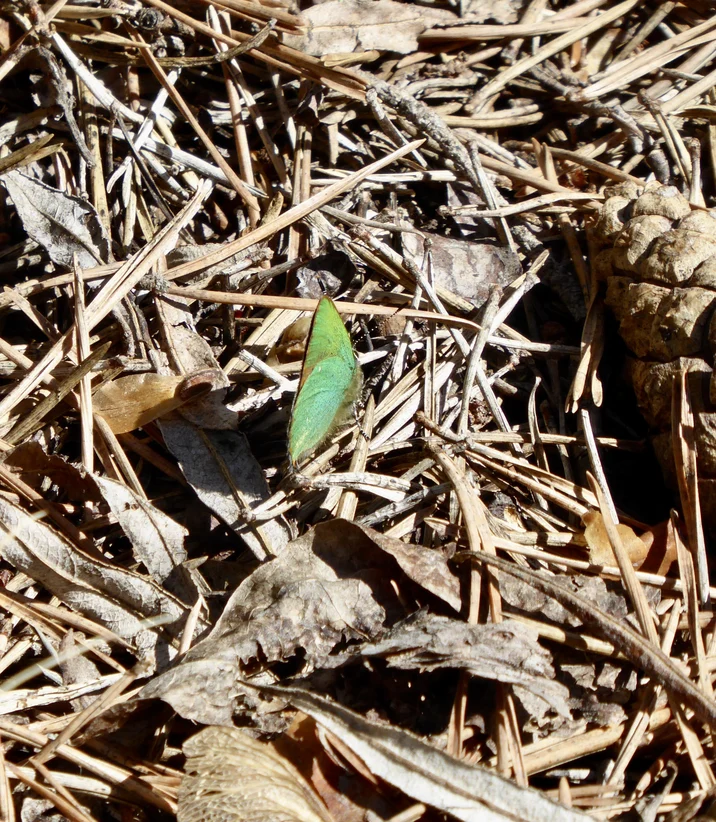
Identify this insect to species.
Callophrys rubi
